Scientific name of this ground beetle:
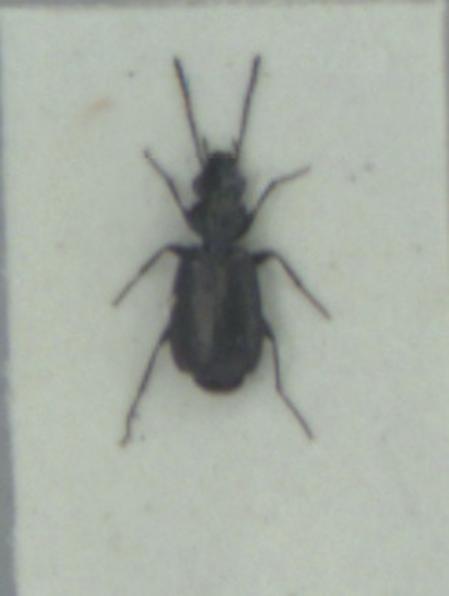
Syntomus foveatus
